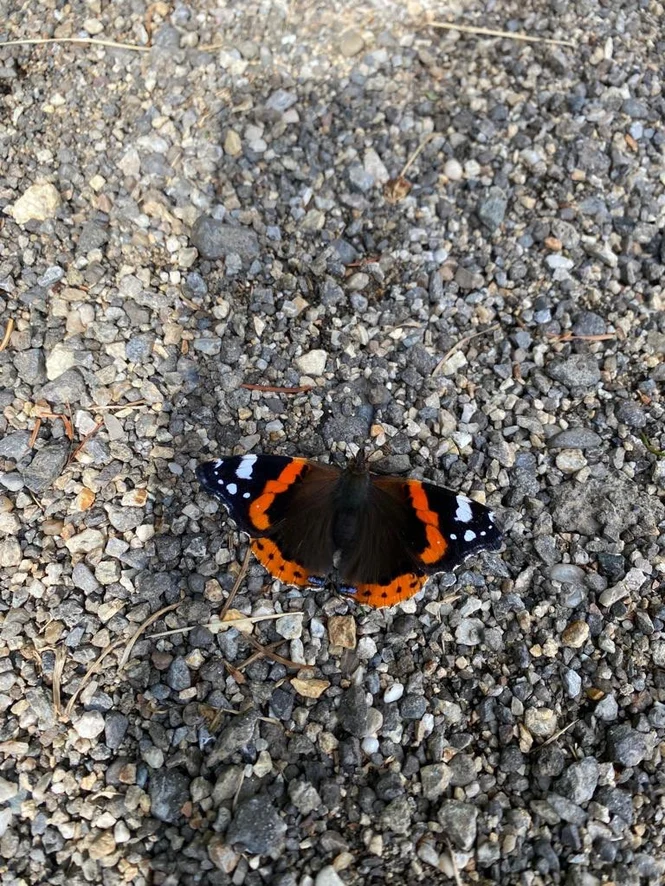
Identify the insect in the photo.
Vanessa atalanta
